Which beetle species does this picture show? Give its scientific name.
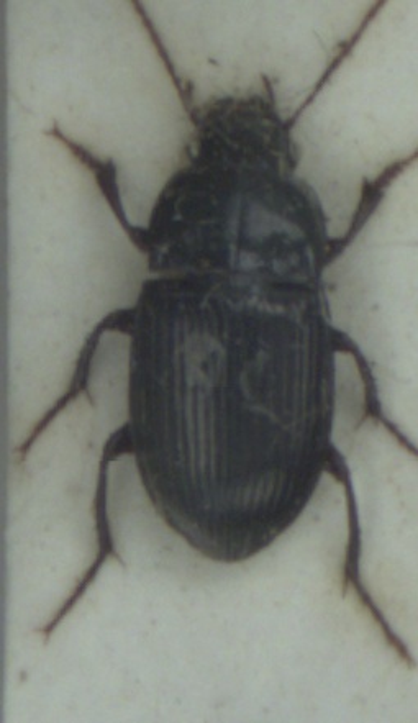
Amara consularis
